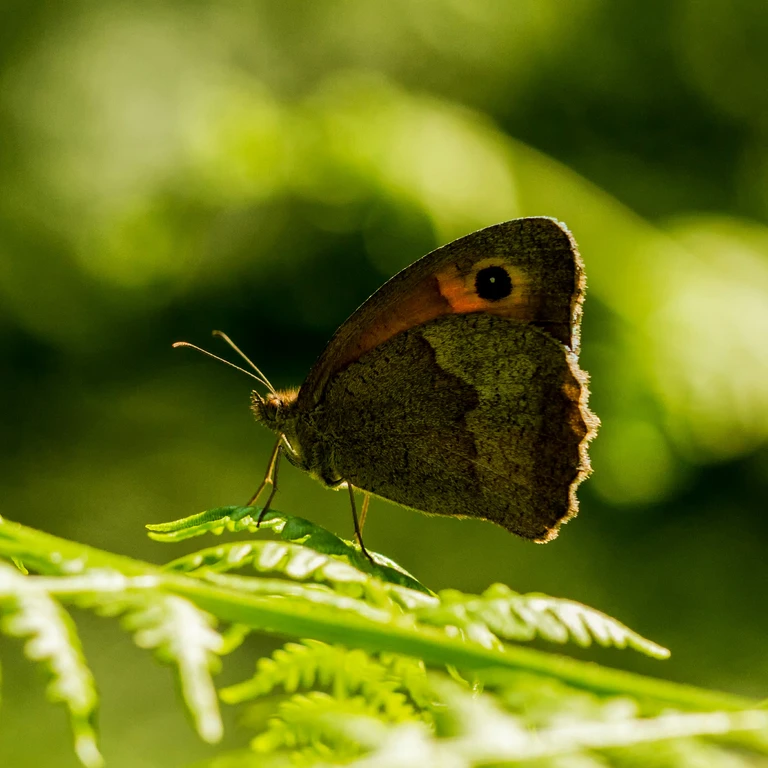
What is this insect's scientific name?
Maniola jurtina
